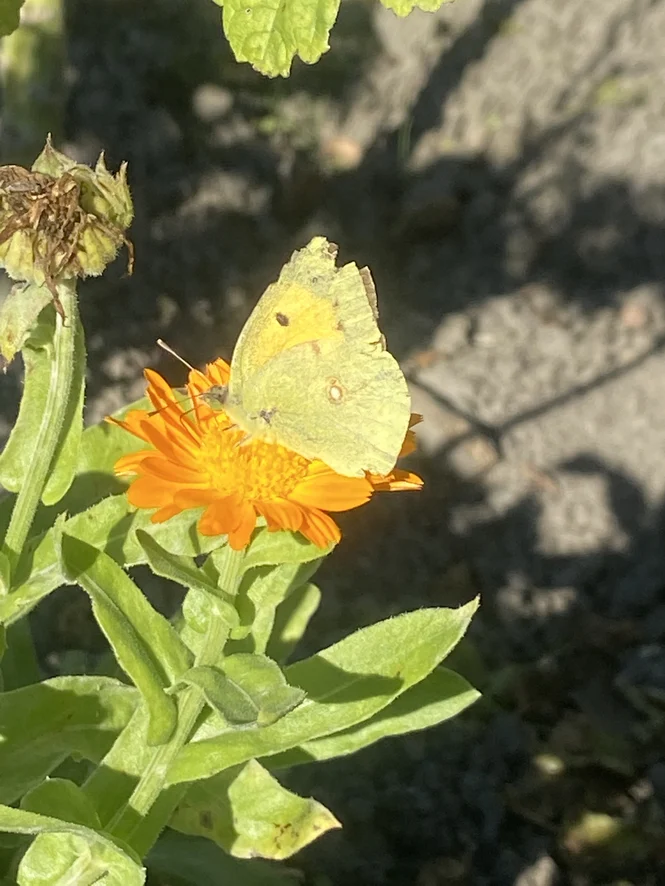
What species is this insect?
Colias croceus
